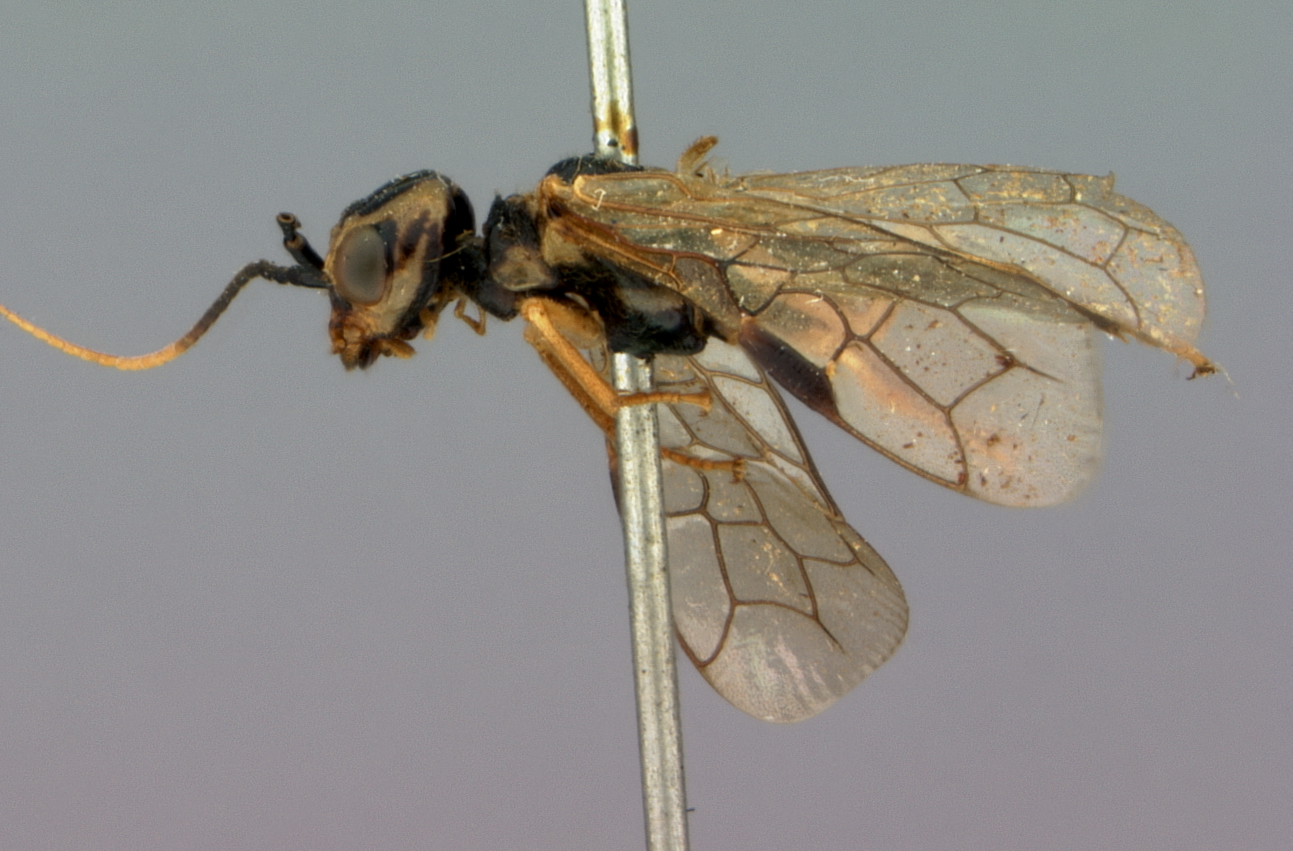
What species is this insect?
Pamphilius ocellatus
